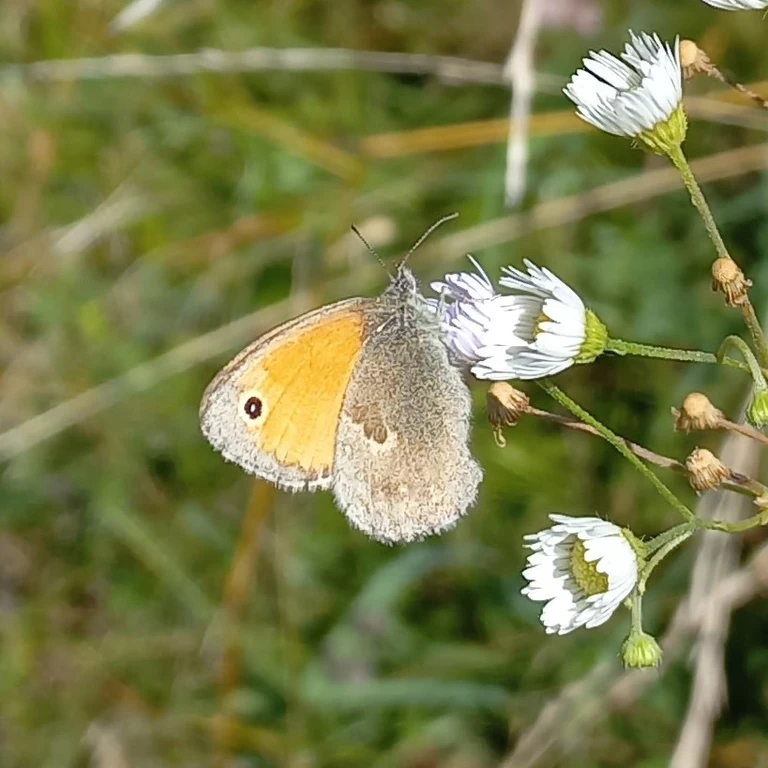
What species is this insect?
Coenonympha pamphilus
